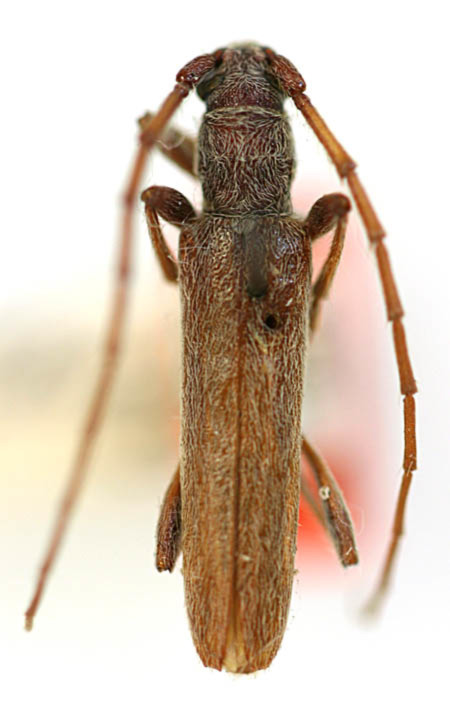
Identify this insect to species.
Aneflomorpha gilana
